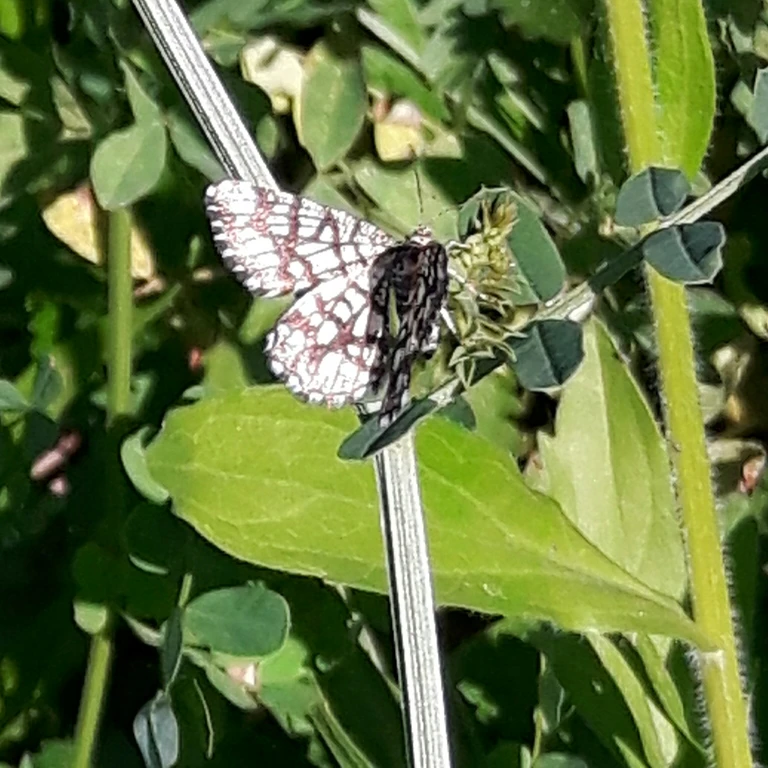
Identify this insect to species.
Chiasmia clathrata
